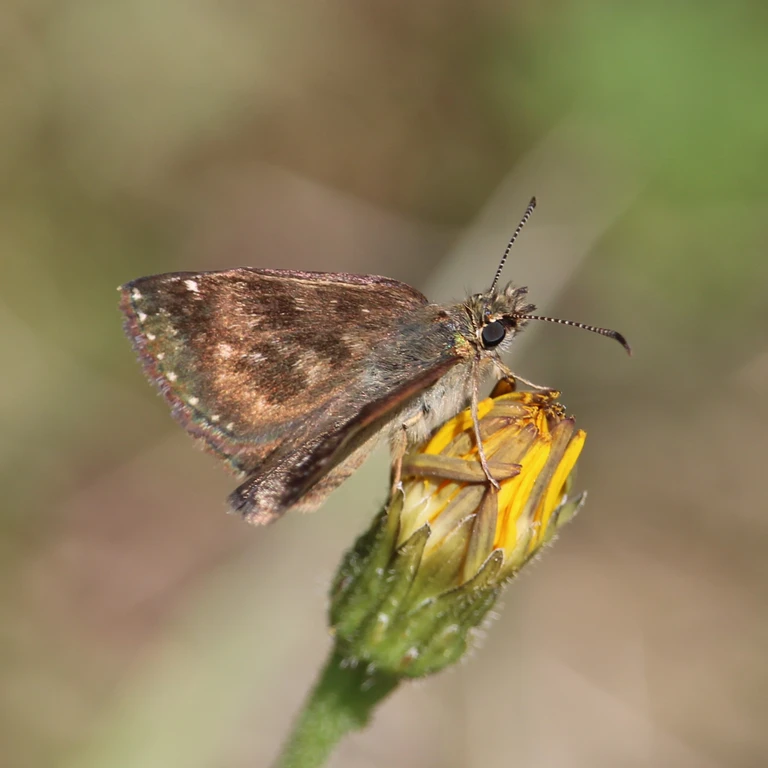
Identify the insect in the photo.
Erynnis tages
